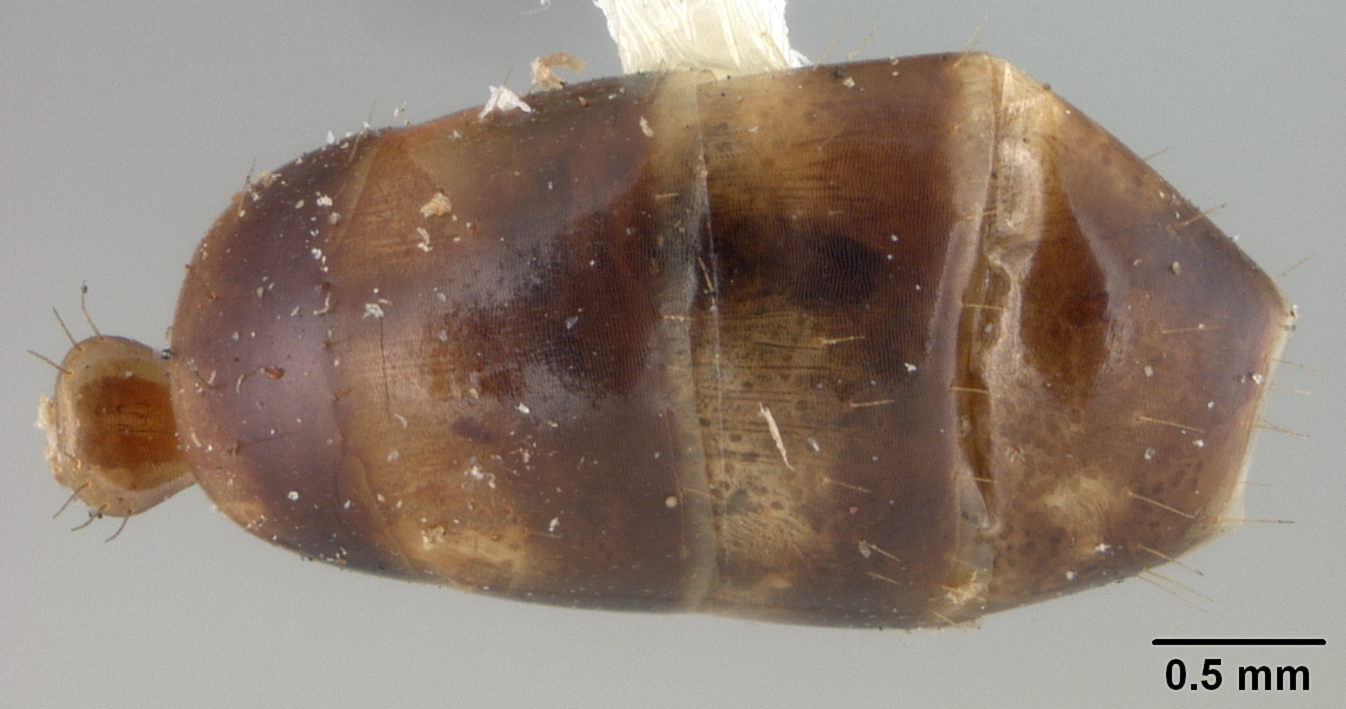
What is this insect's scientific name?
Camponotus macilentus
